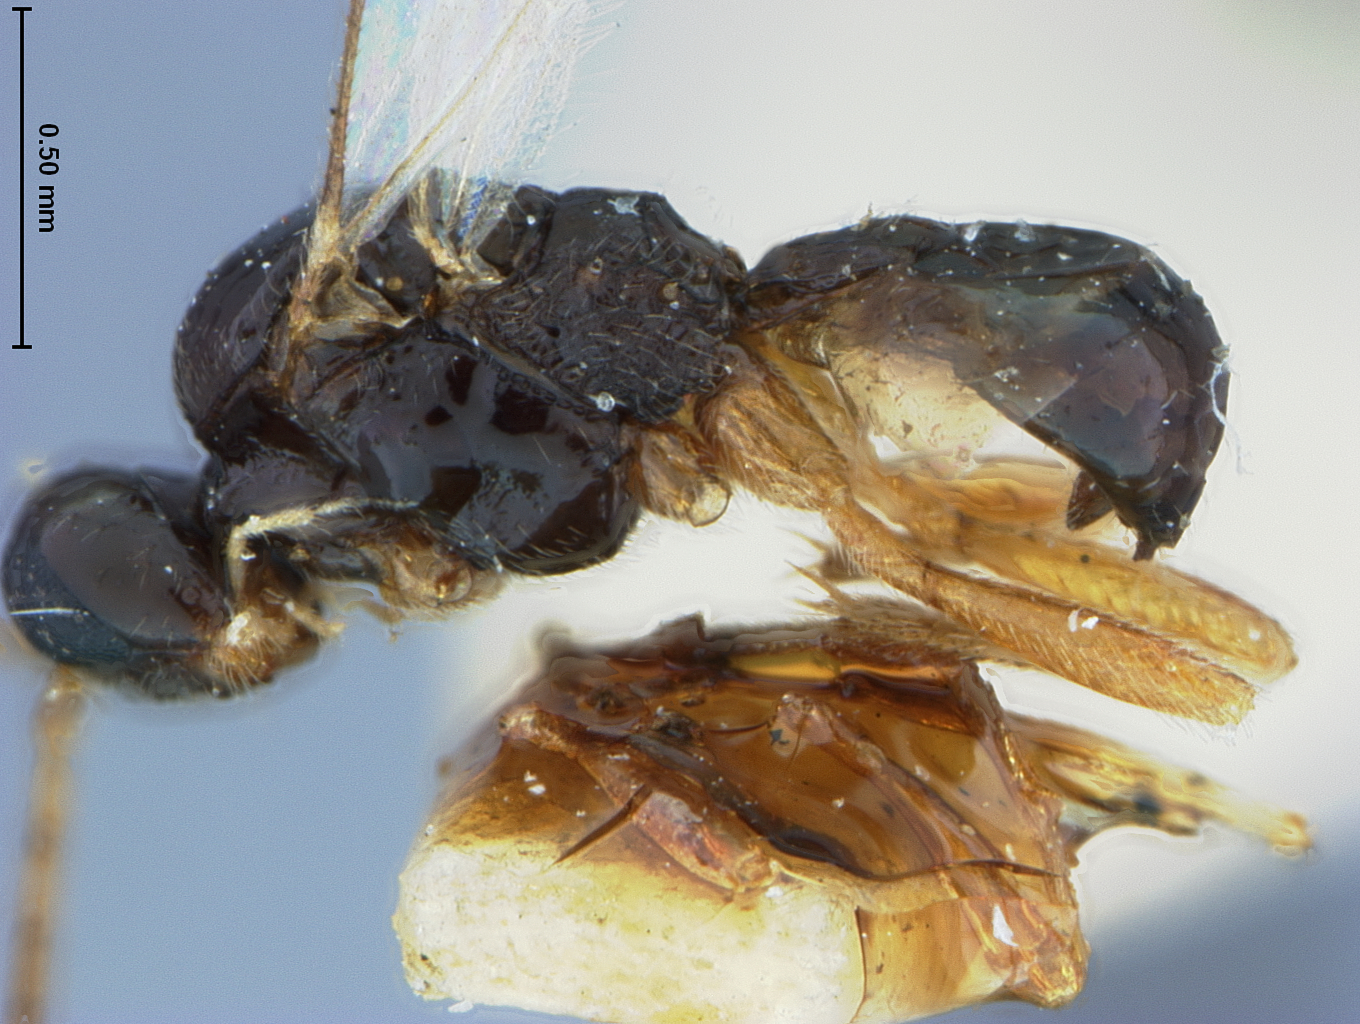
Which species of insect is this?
Liosigalphus politus
